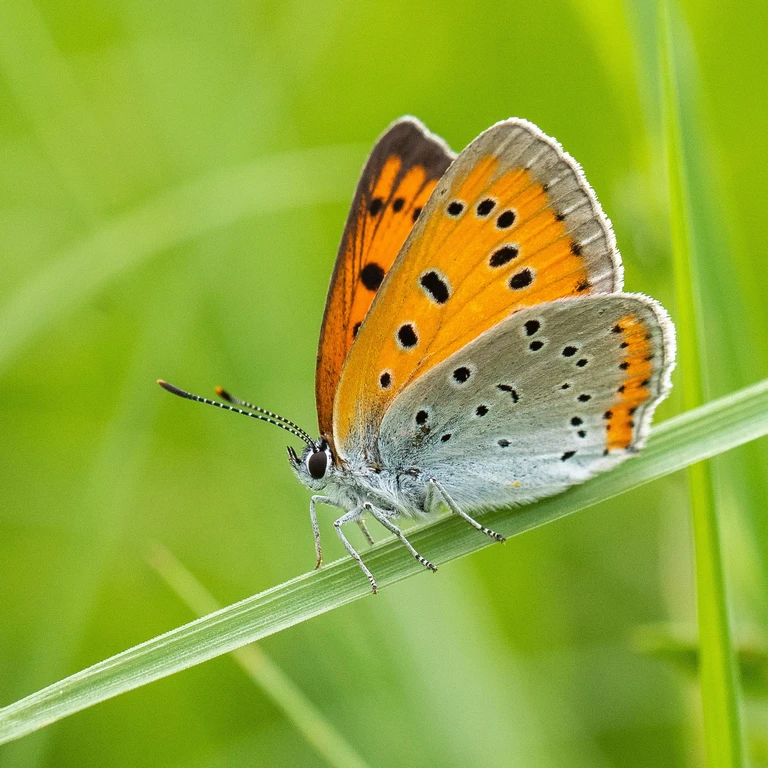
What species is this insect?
Lycaena dispar
